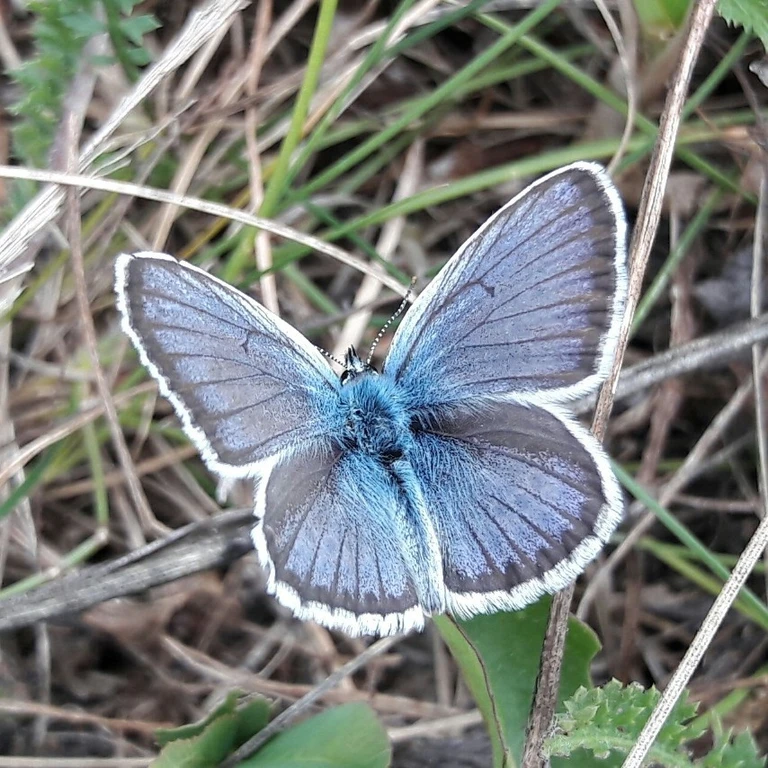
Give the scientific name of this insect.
Plebejus argus
